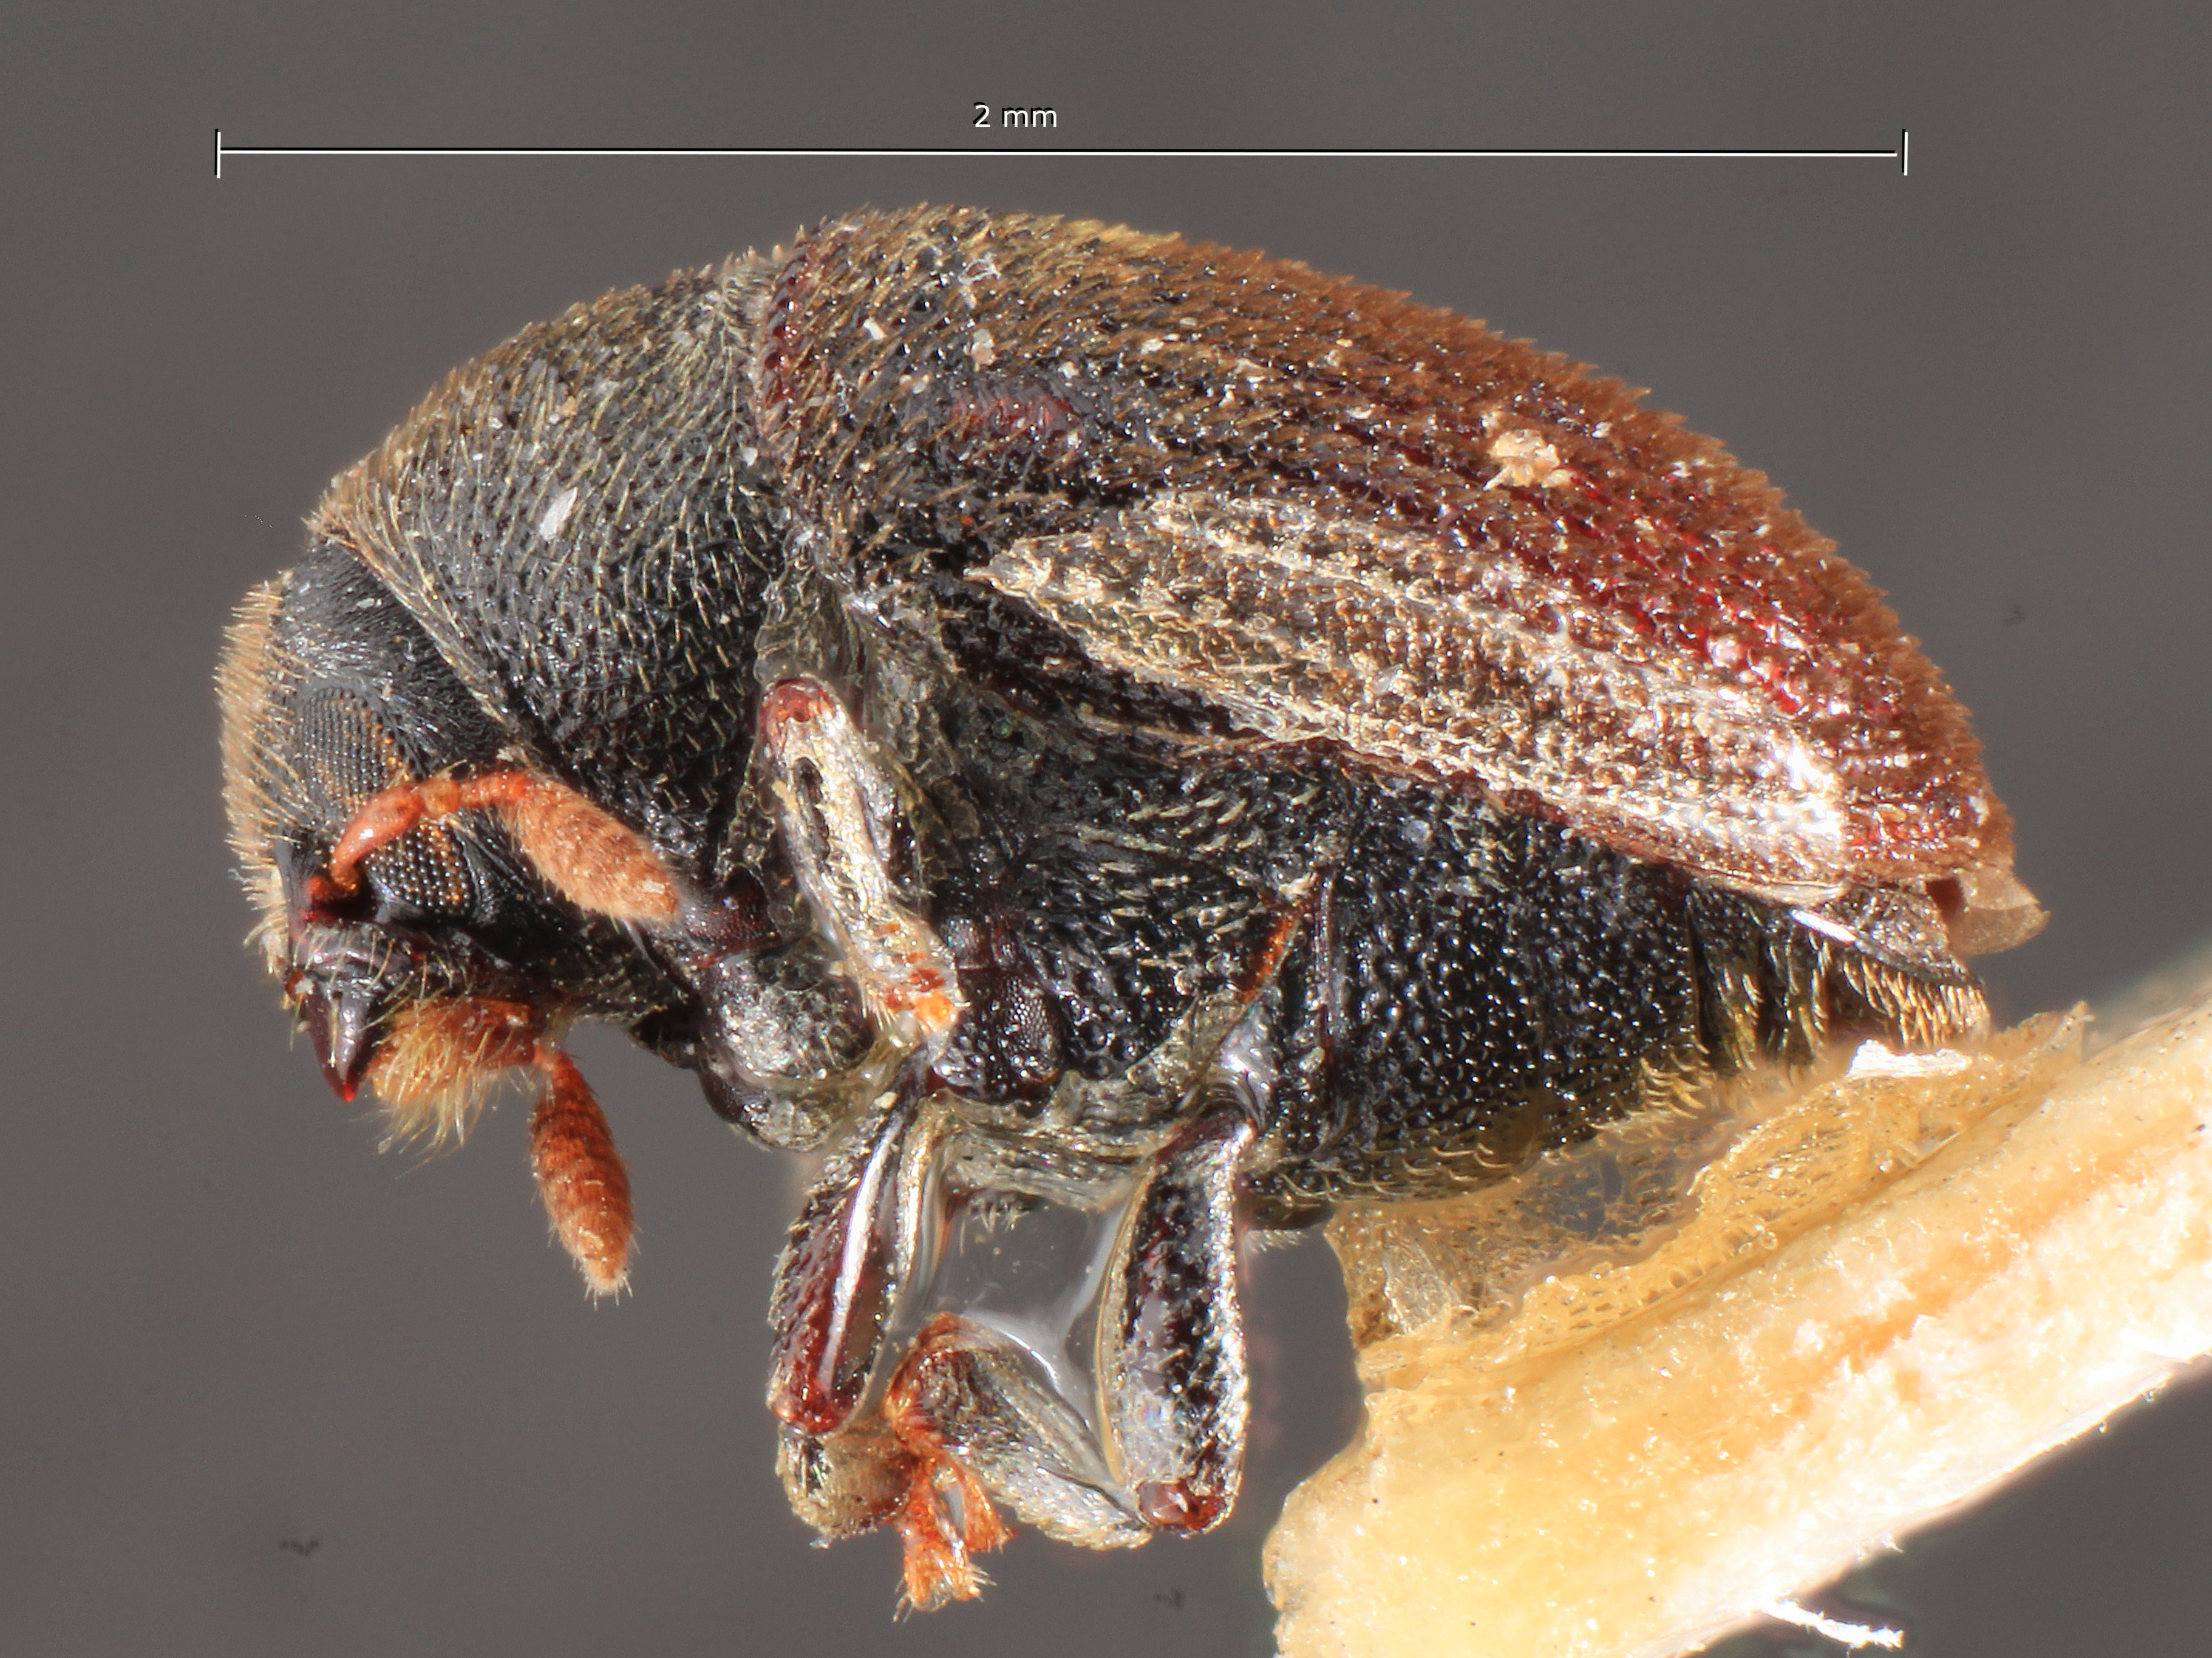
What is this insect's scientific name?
Hylesinus mandshuricus
